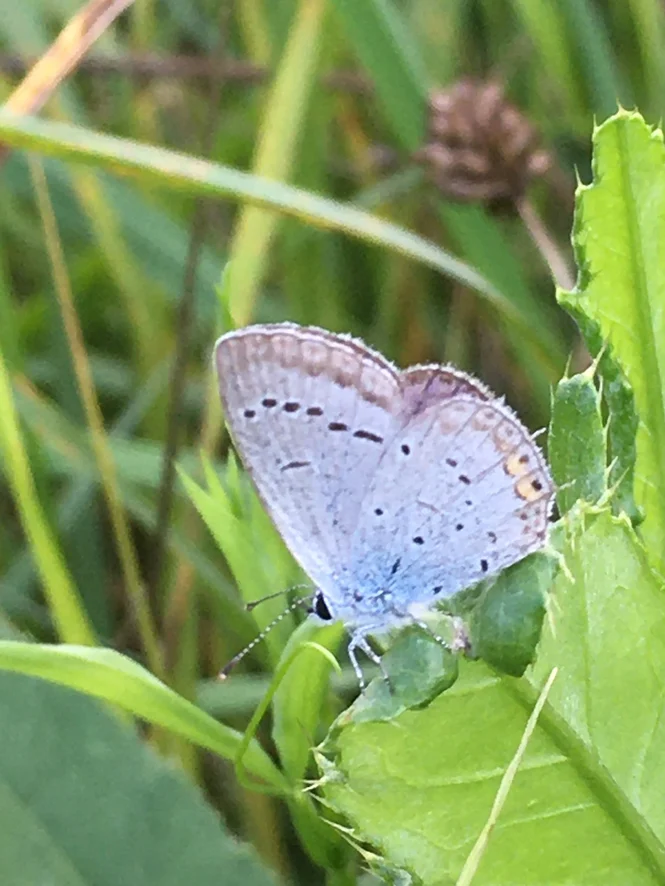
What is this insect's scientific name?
Cupido argiades (also Elkalyce argiades)
